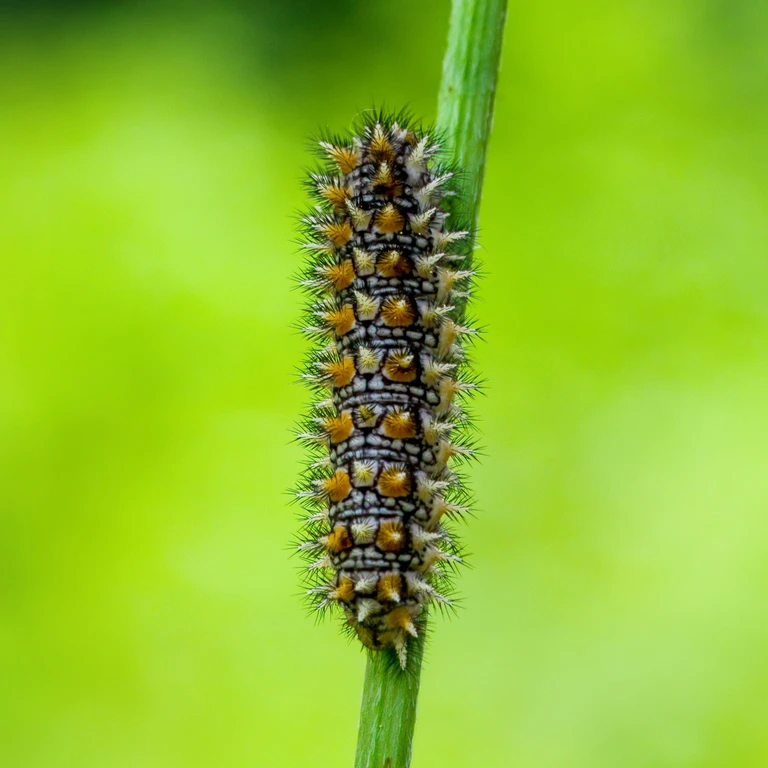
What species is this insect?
Melitaea didyma
